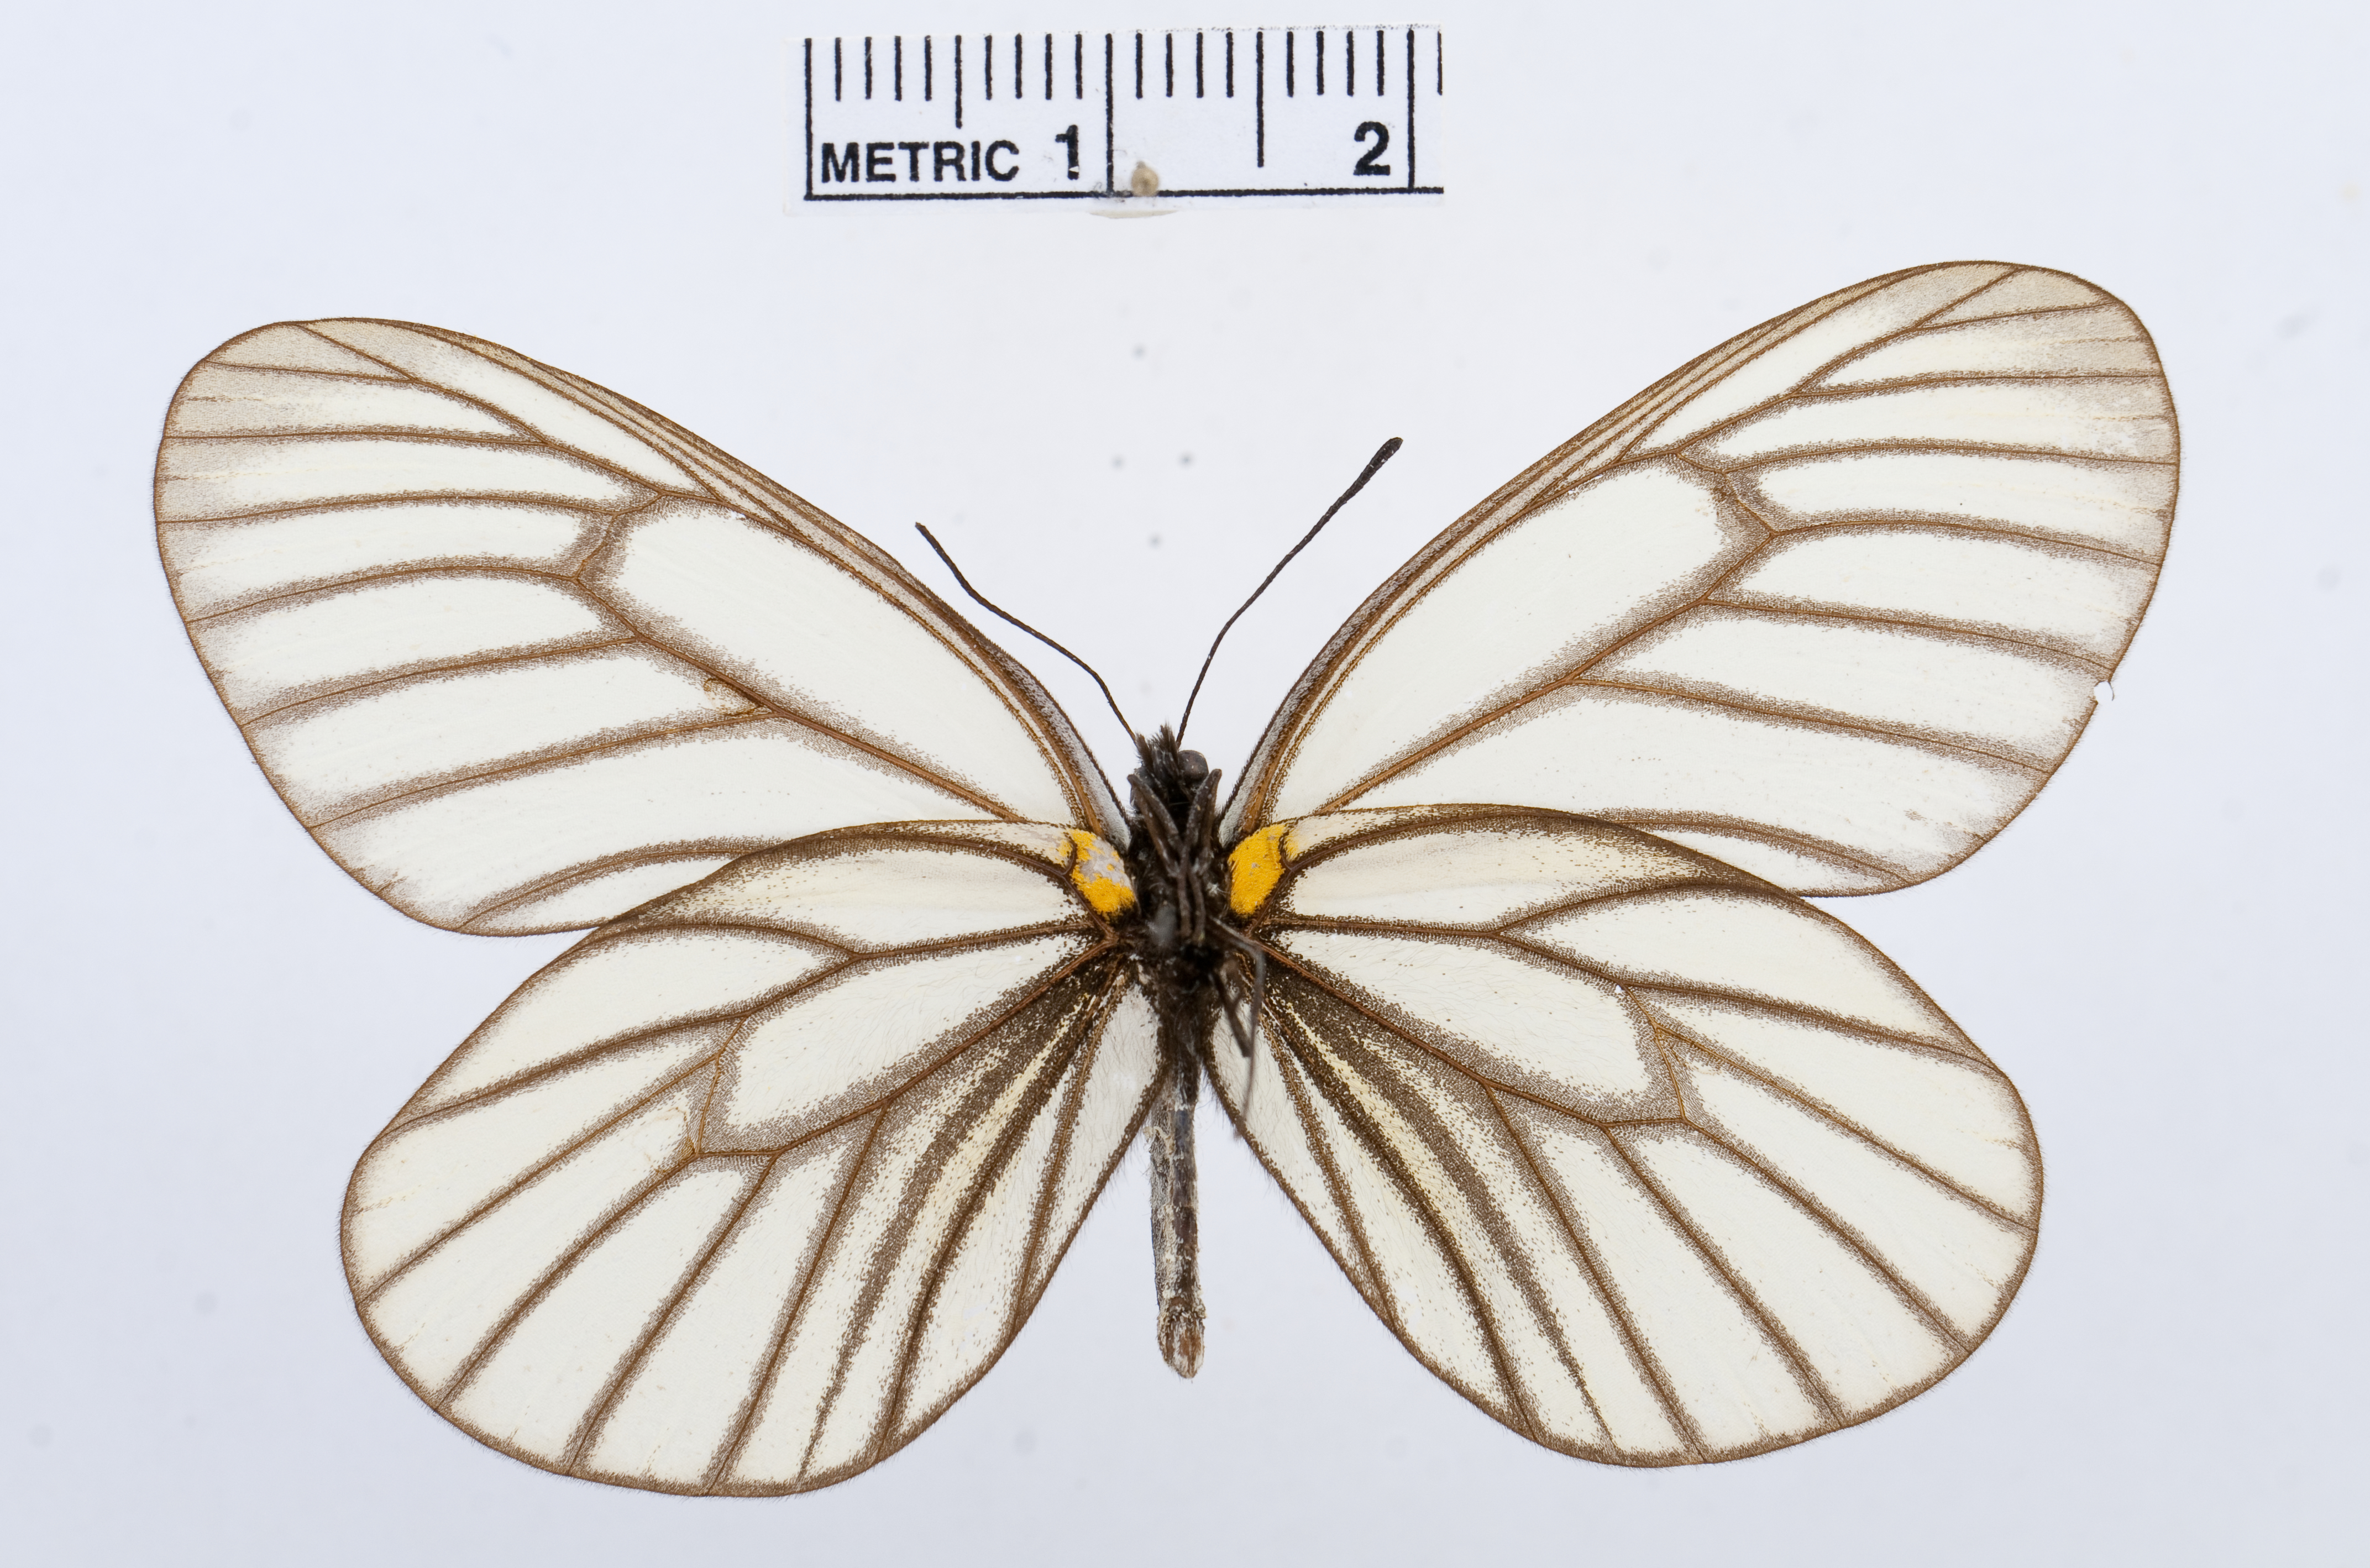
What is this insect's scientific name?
Aporia potanini
